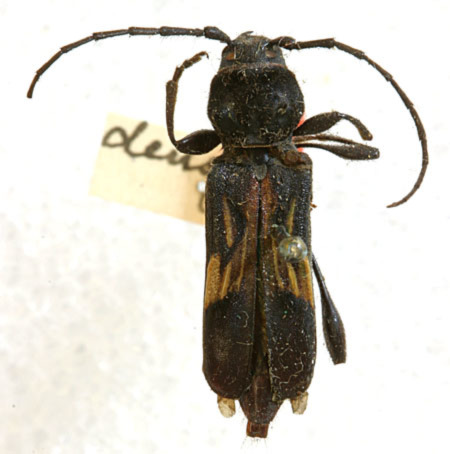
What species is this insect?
Physocnemum brevilineum (also Physocnemum densum)
